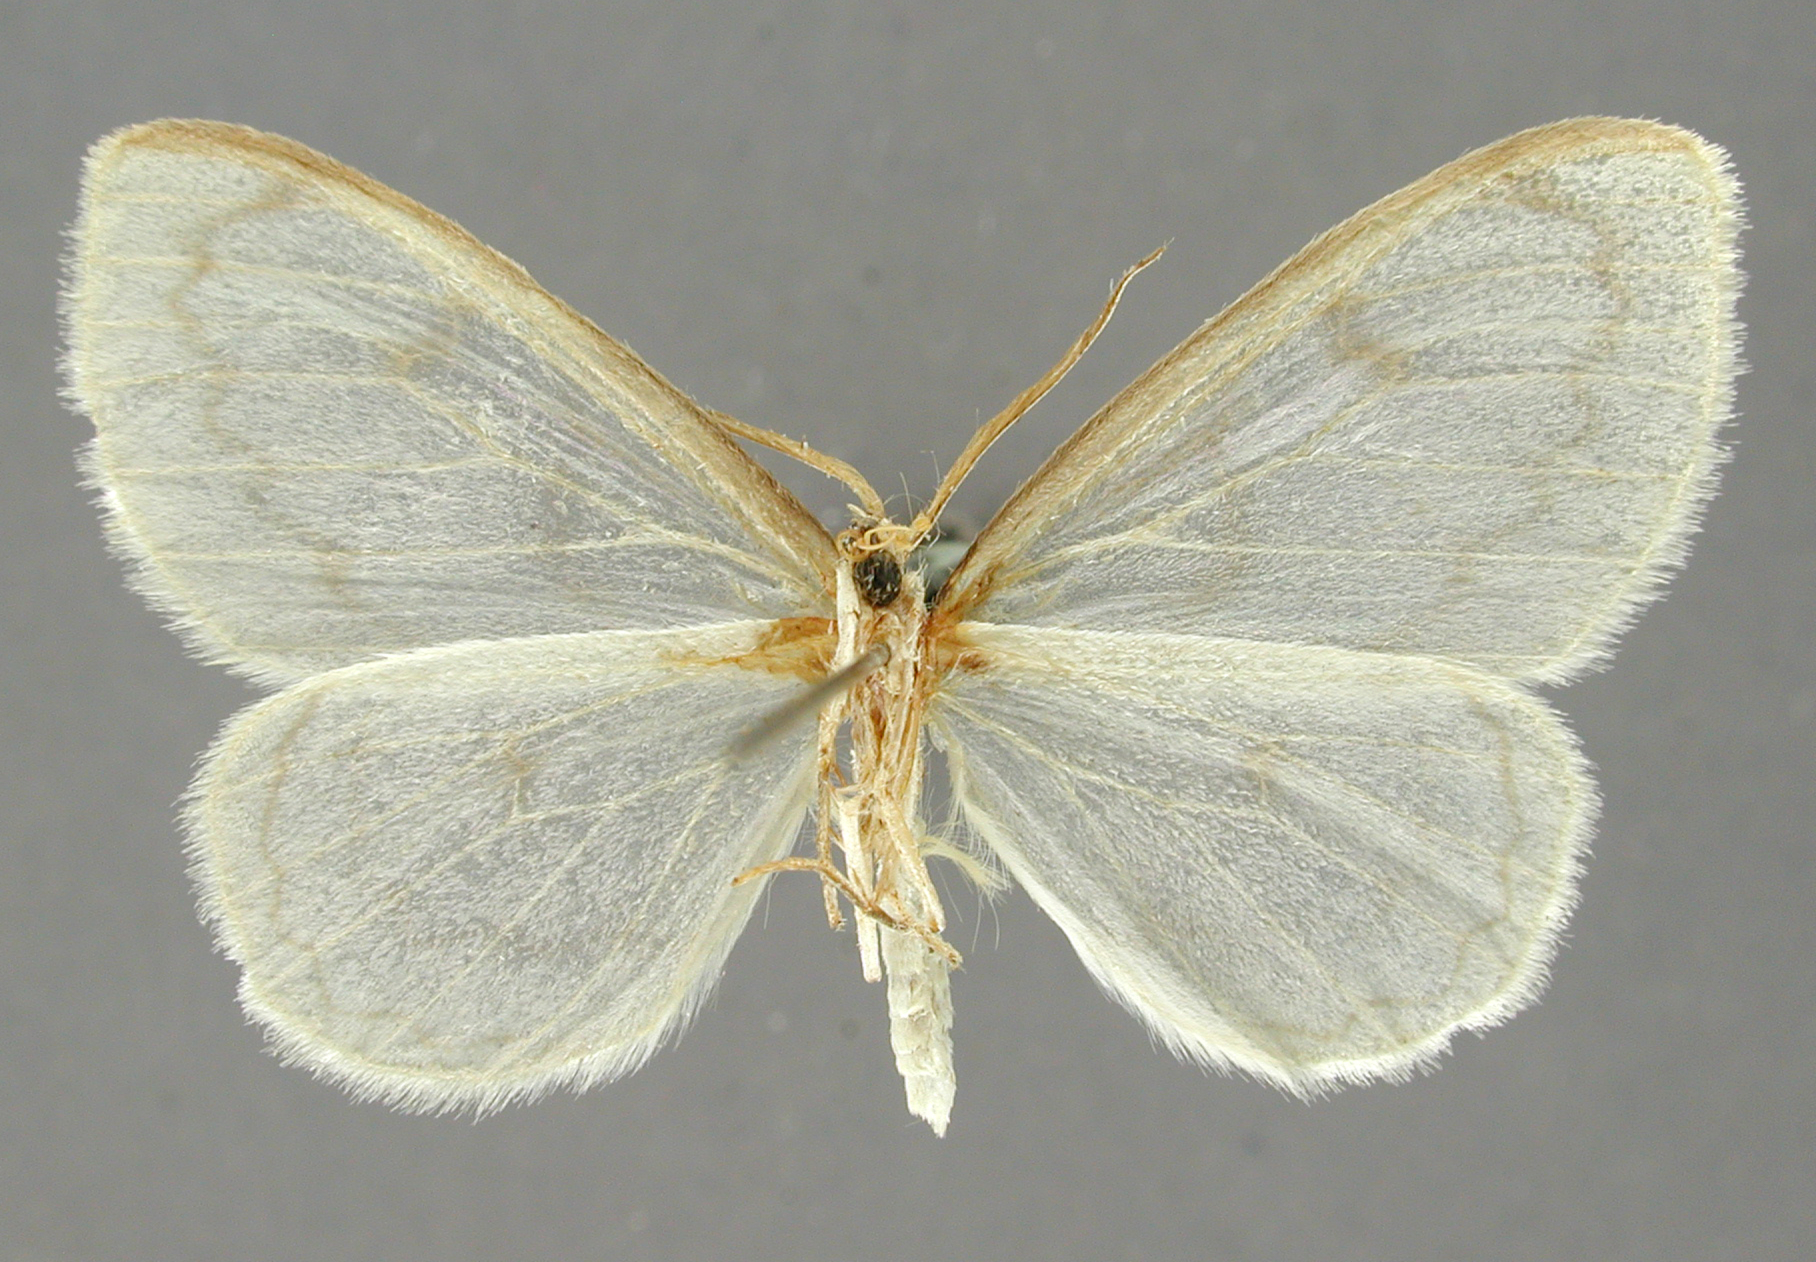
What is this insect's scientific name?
Astyochia major
